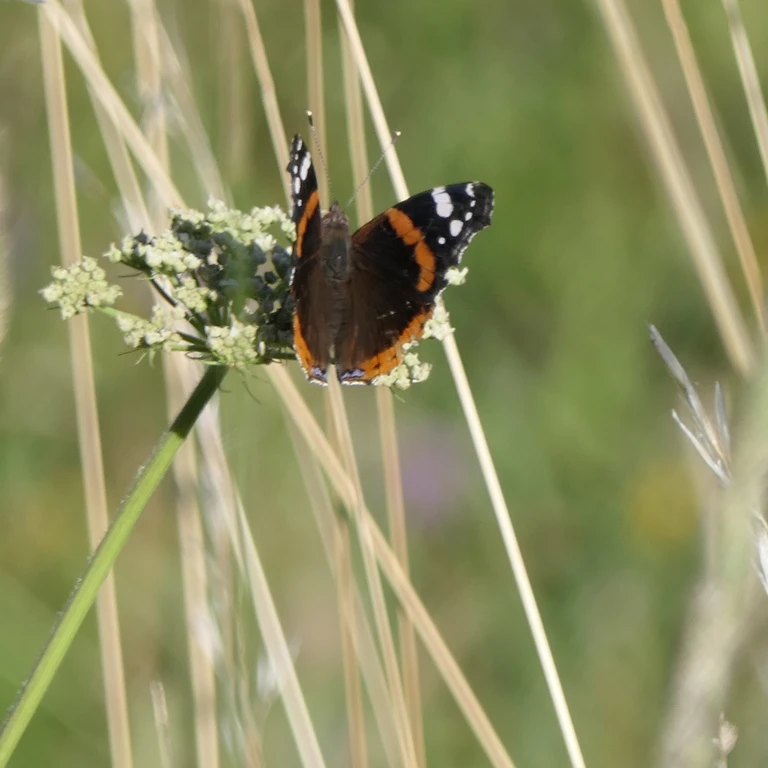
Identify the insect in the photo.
Vanessa atalanta
